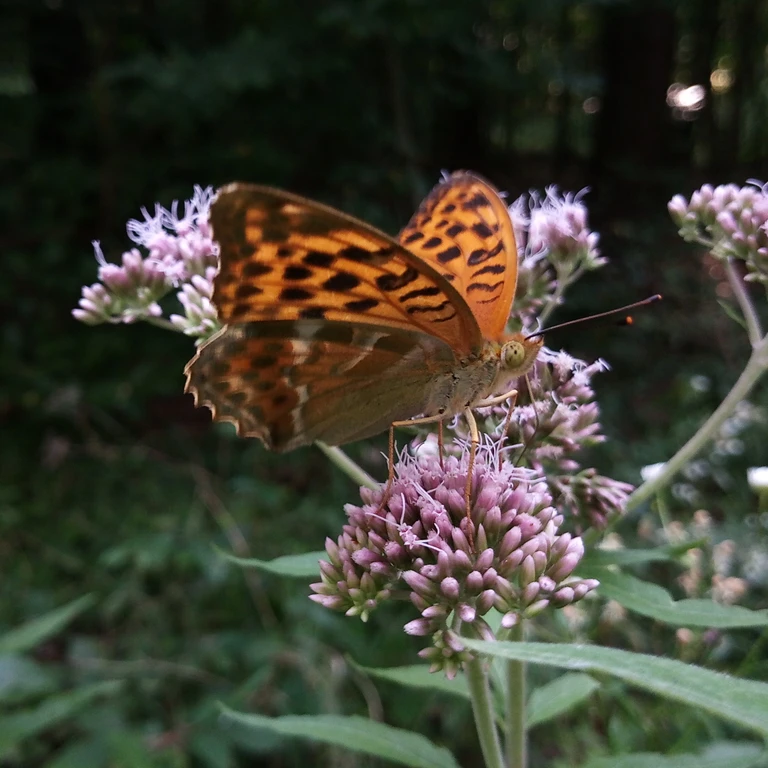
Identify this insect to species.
Argynnis paphia
